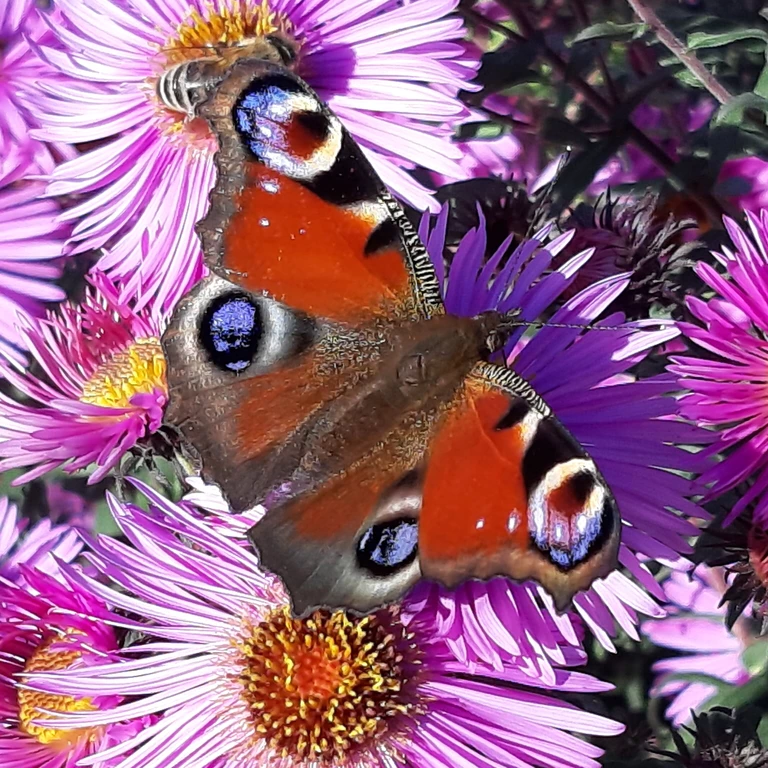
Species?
Aglais io
